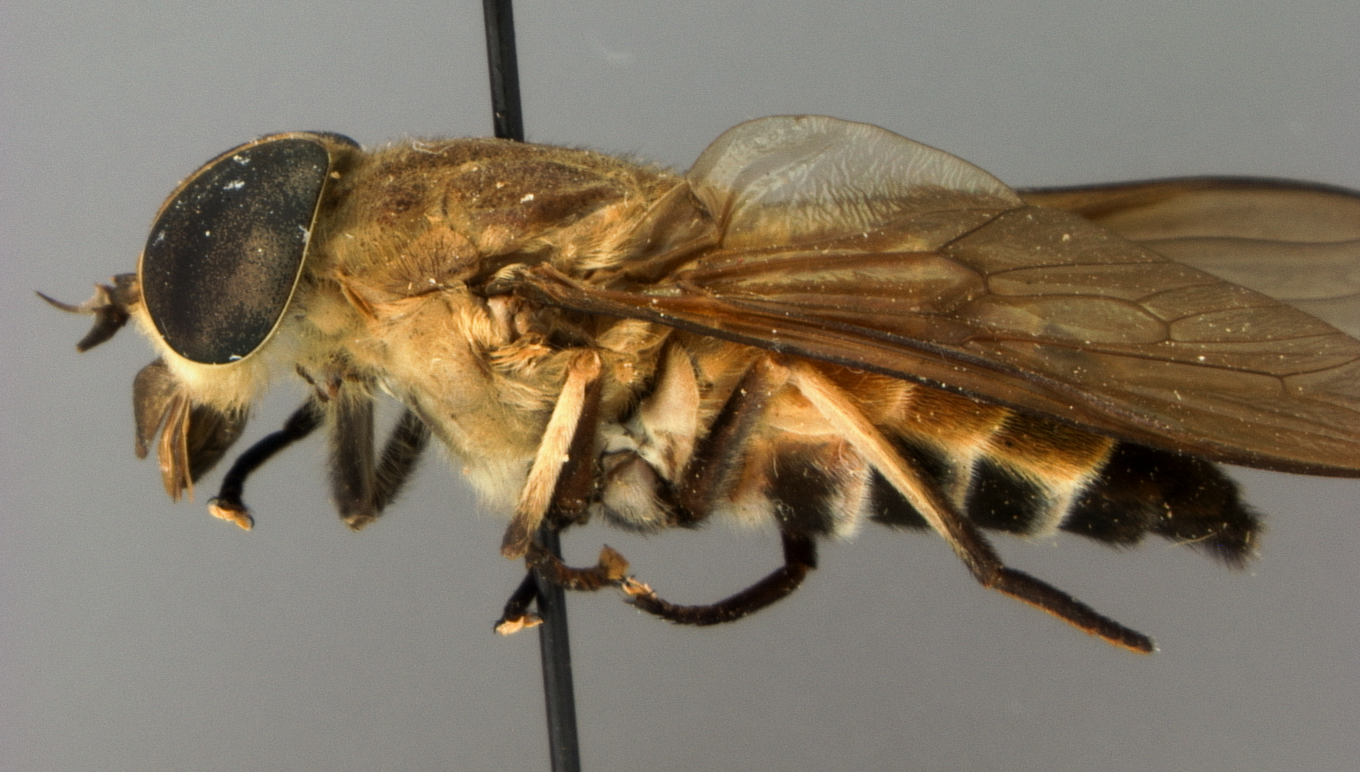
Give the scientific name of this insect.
Tabanus annamensis
